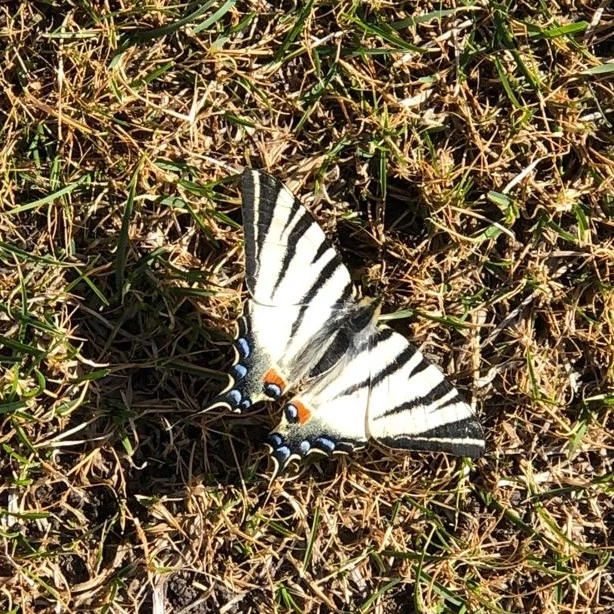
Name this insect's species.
Iphiclides podalirius
